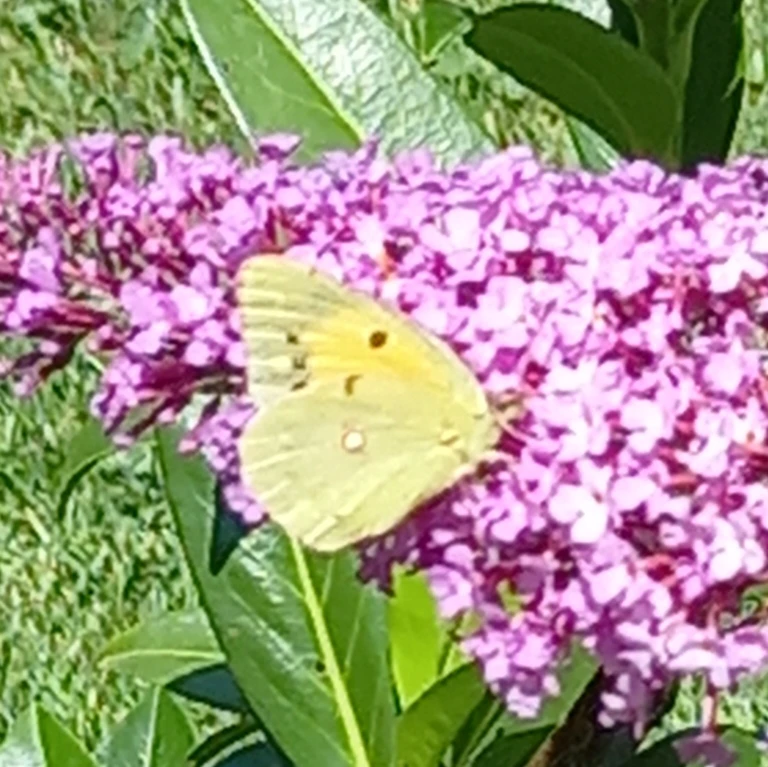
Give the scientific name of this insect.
Colias croceus
